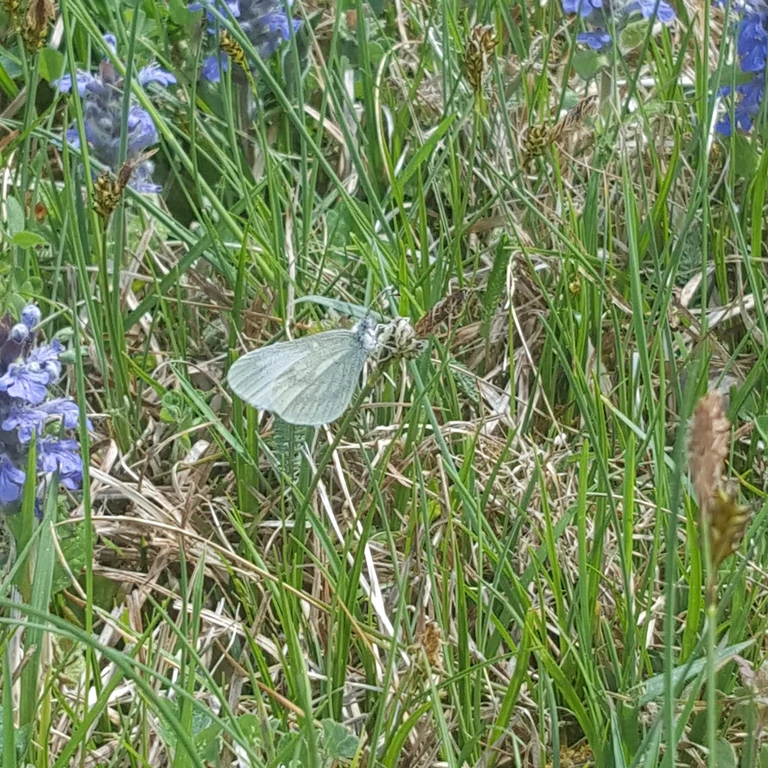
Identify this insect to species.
Leptidea sinapis/juvernica
